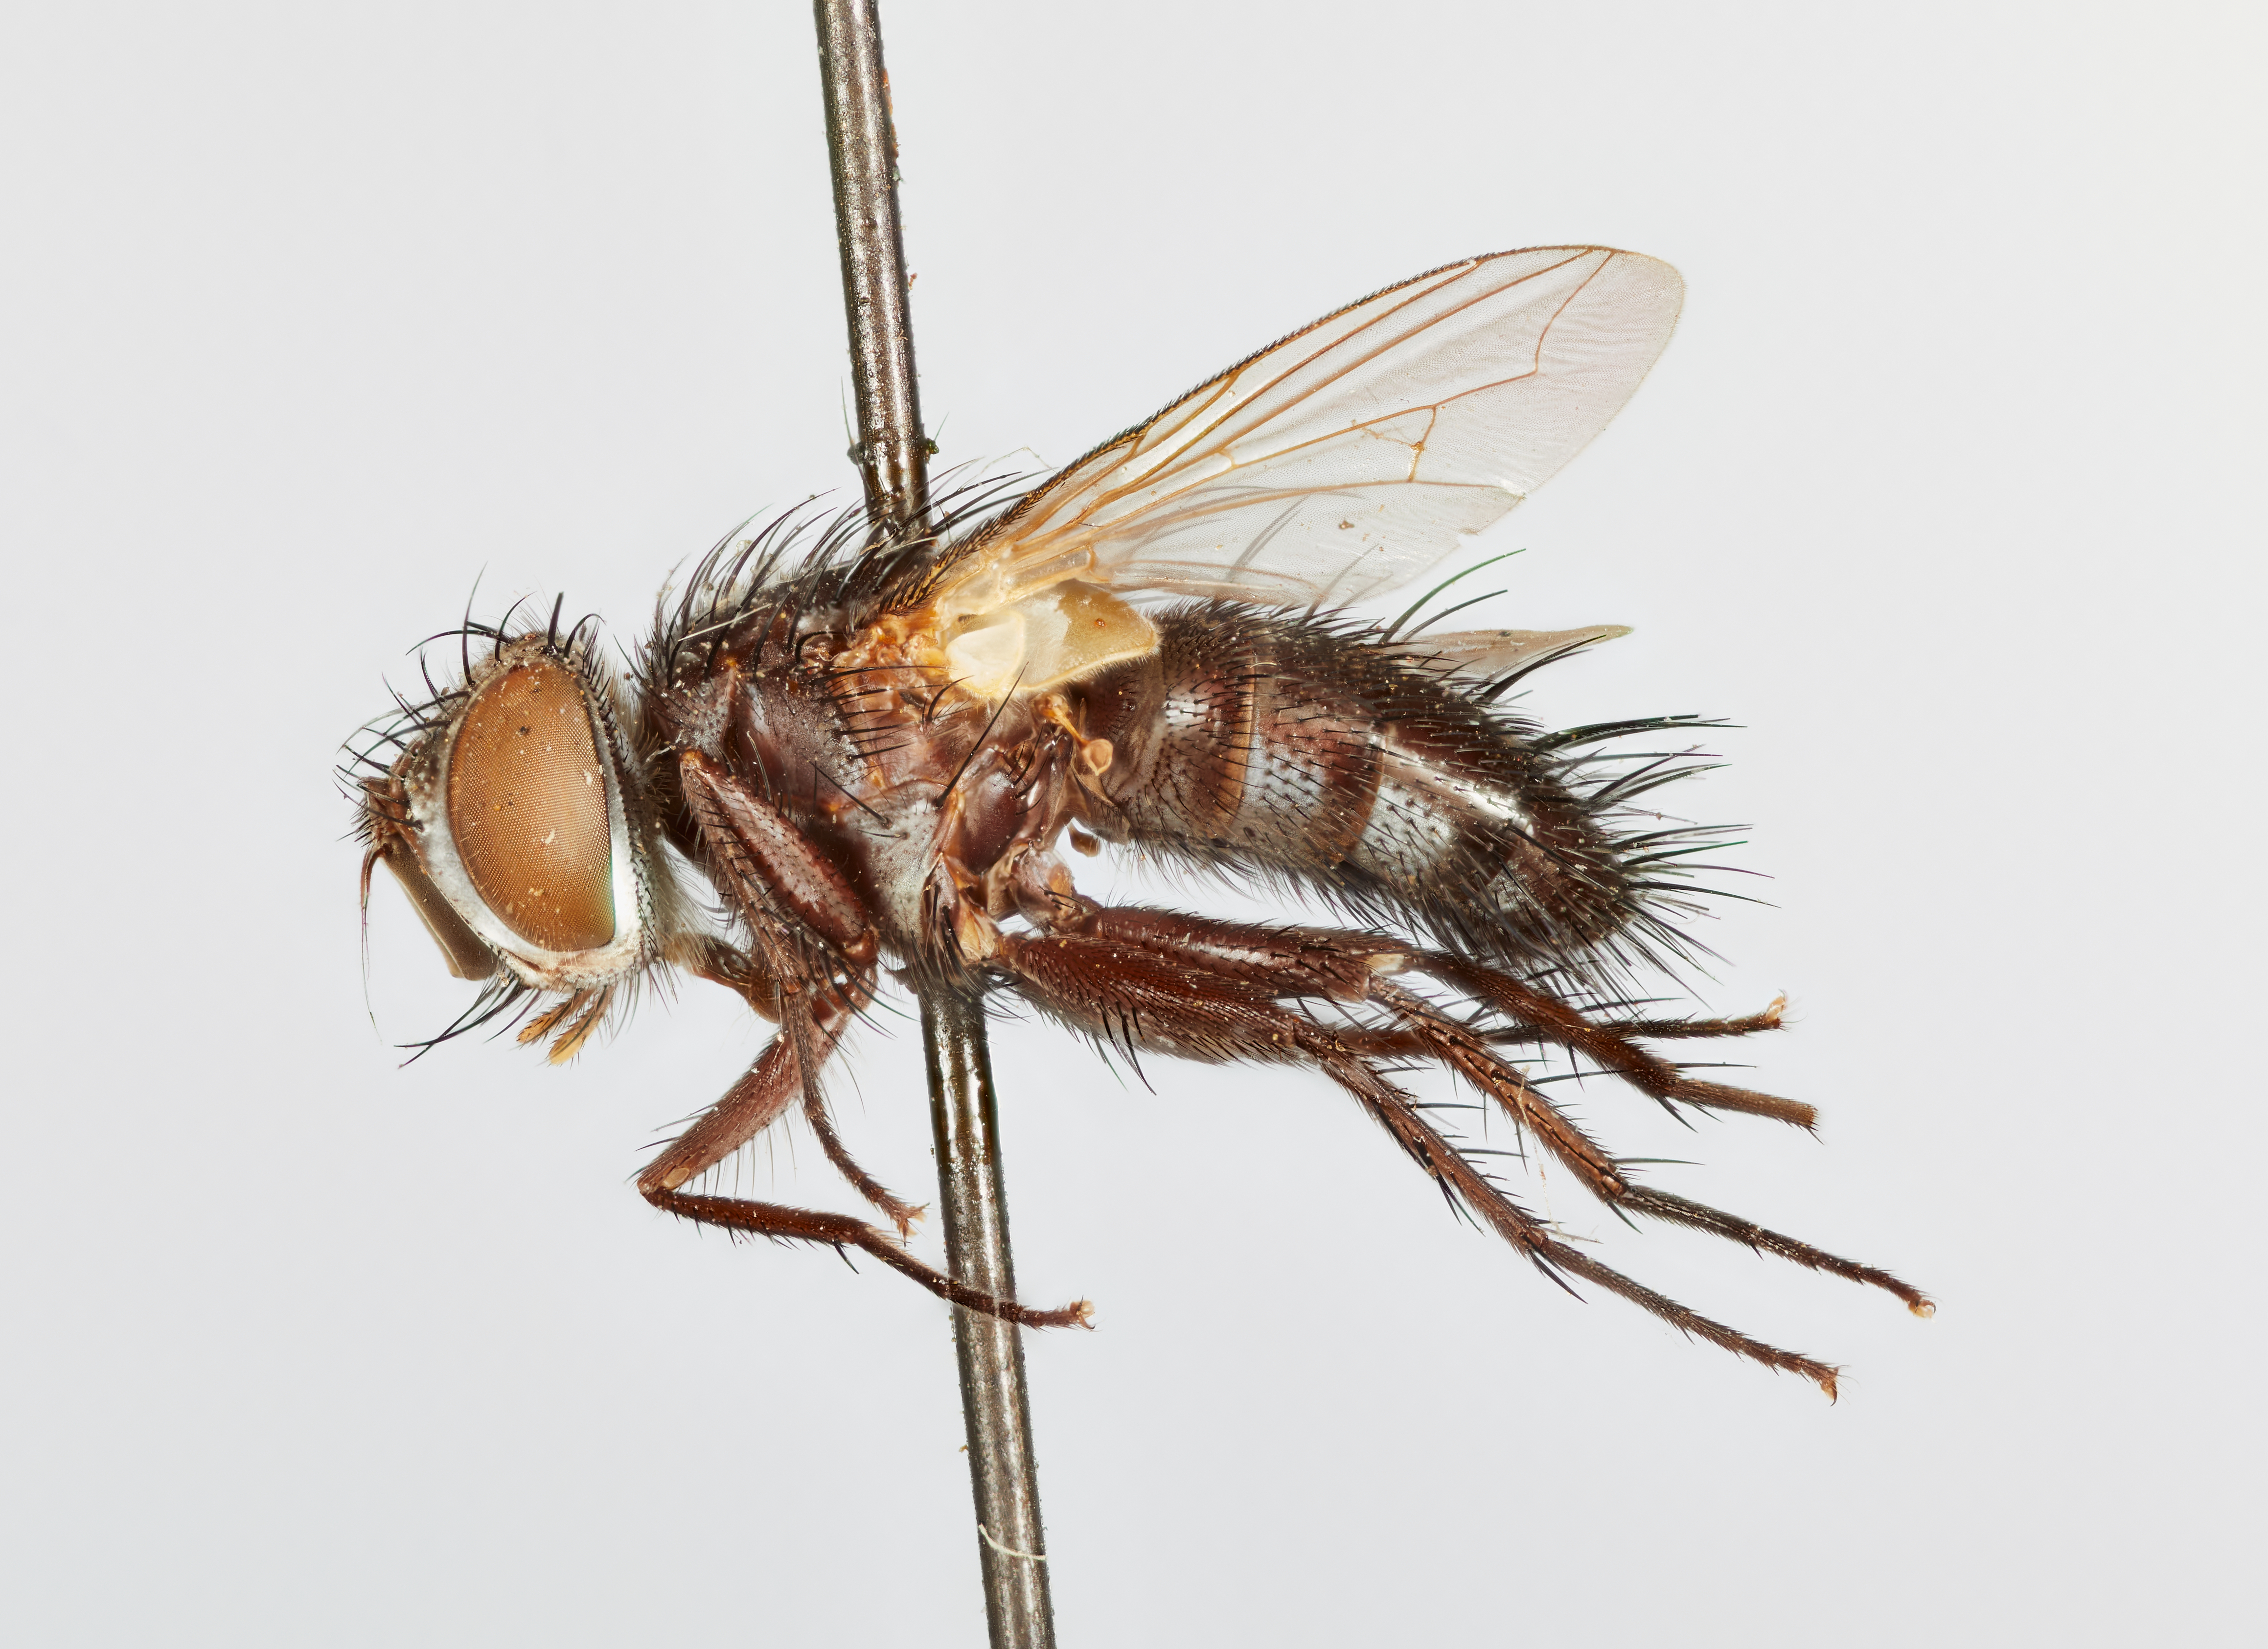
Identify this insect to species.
Exorista curriei
